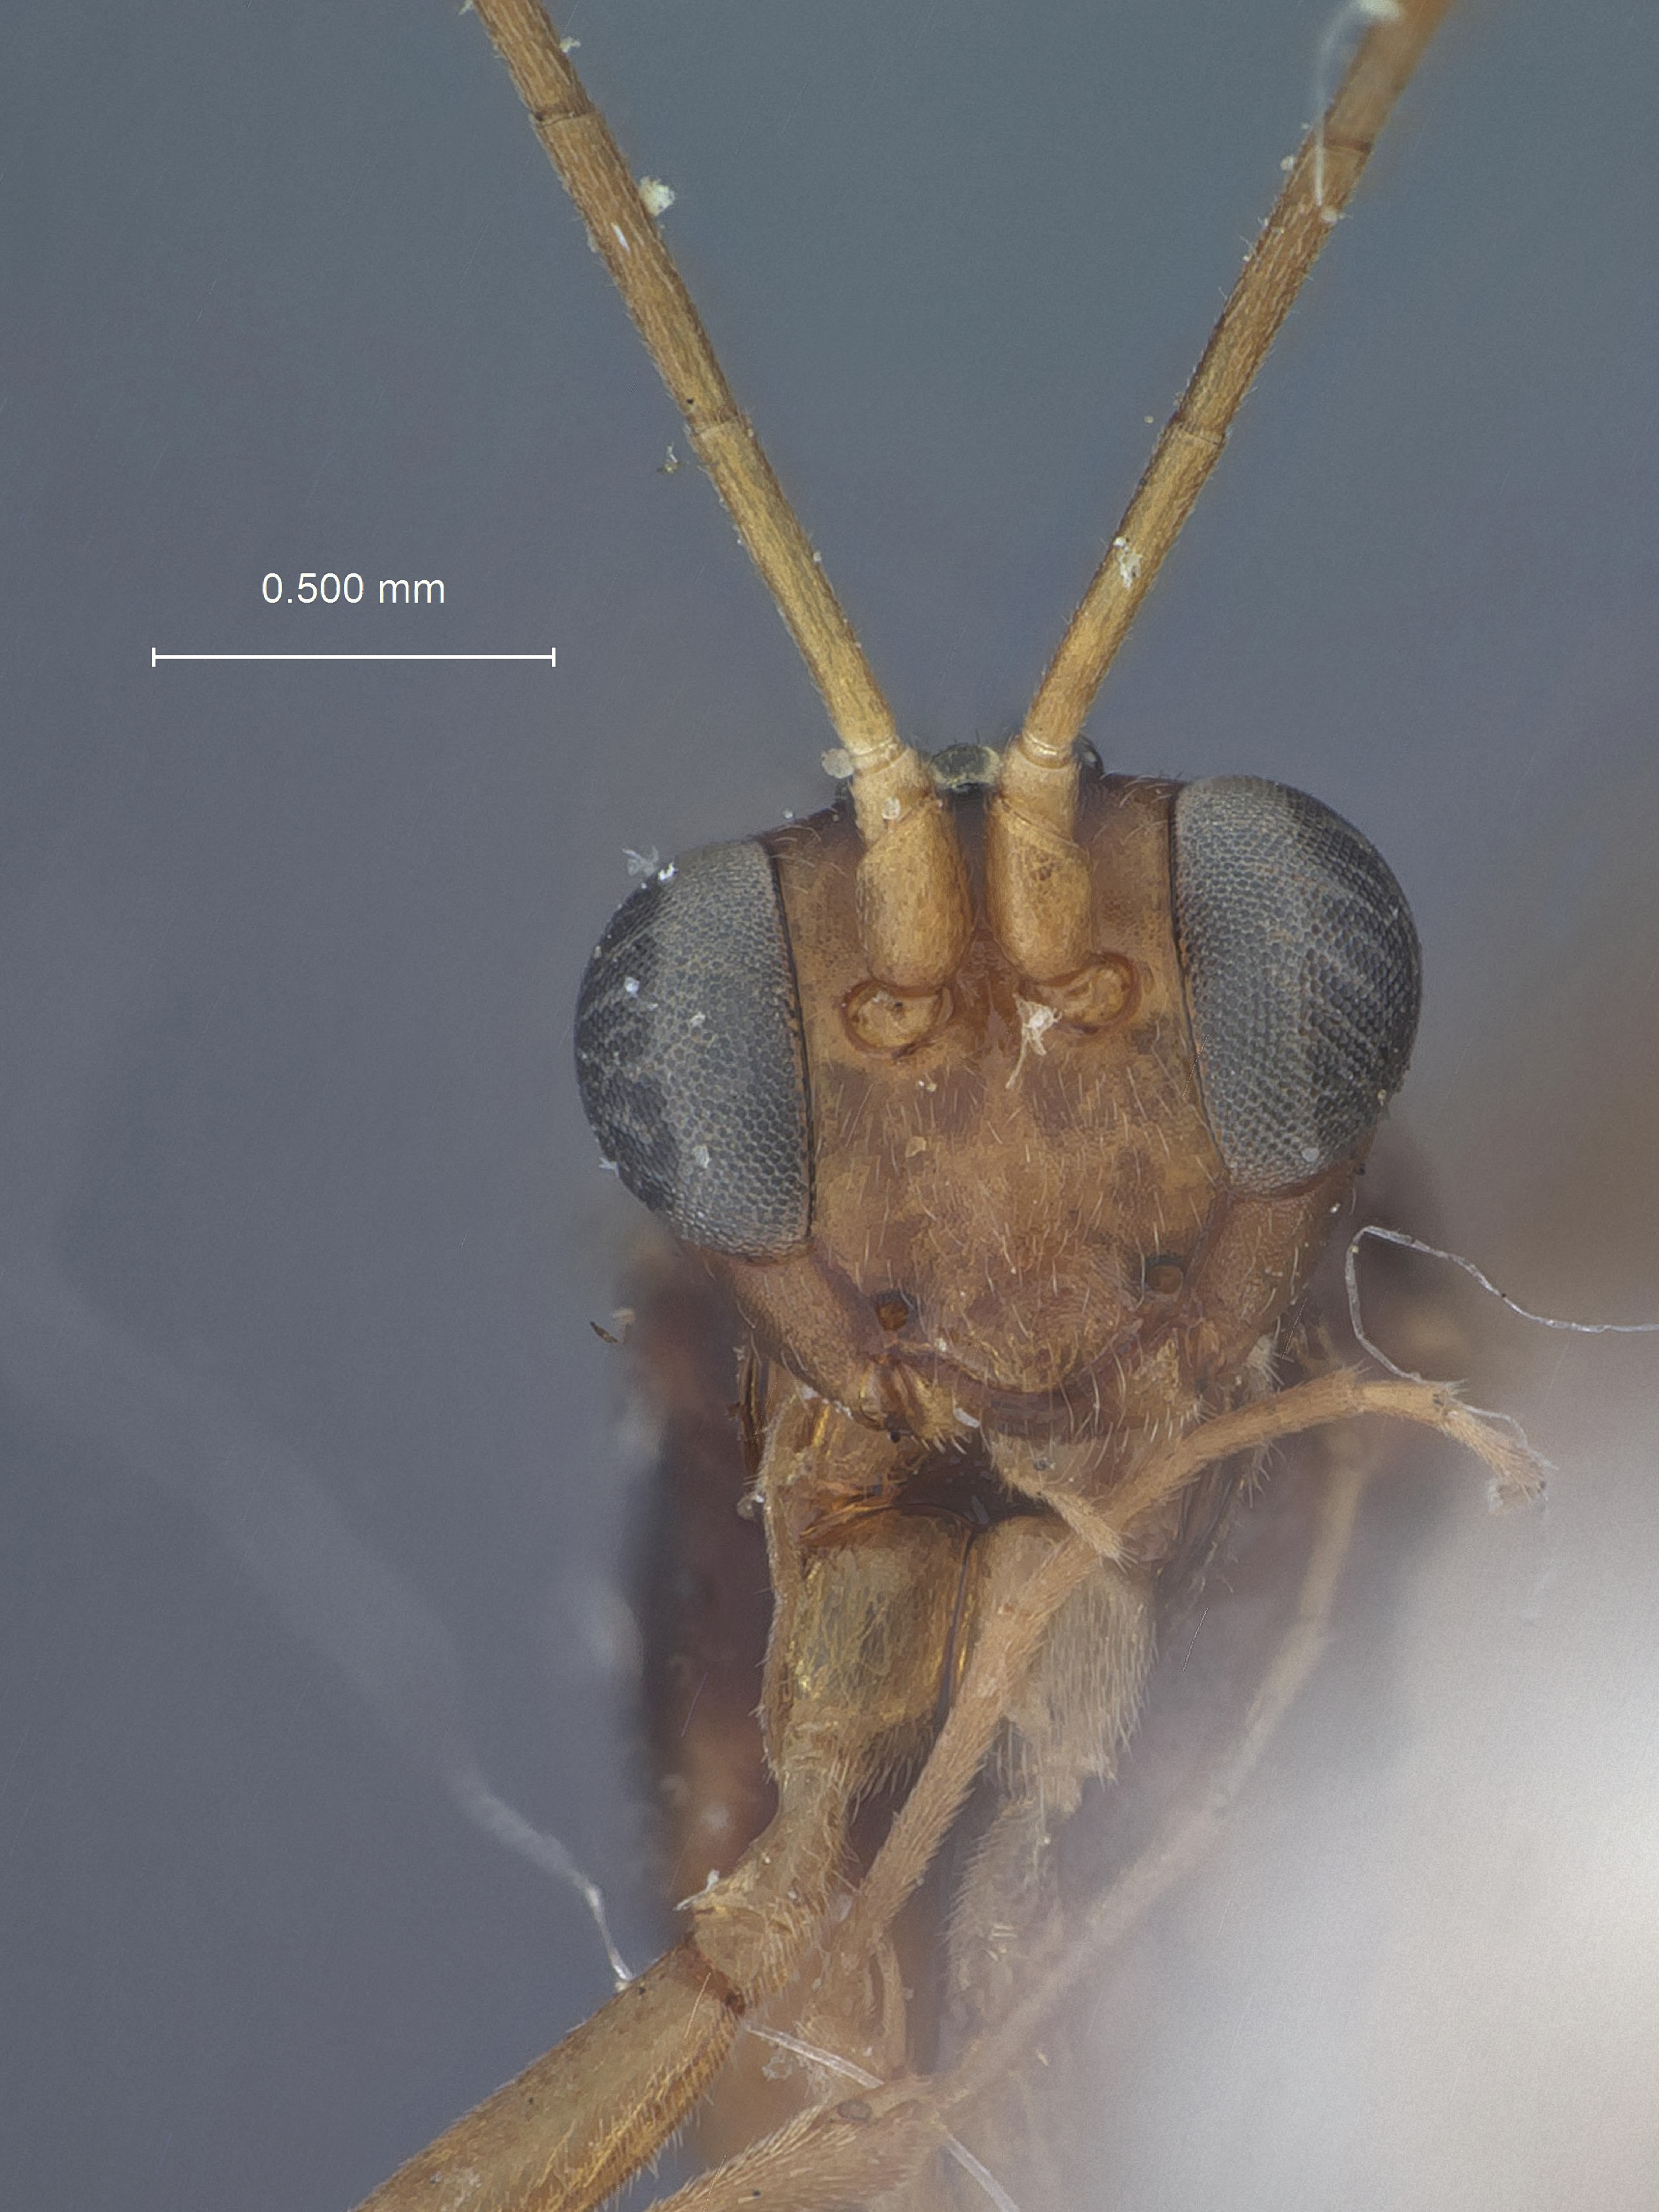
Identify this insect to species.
Pezomachus dispar
